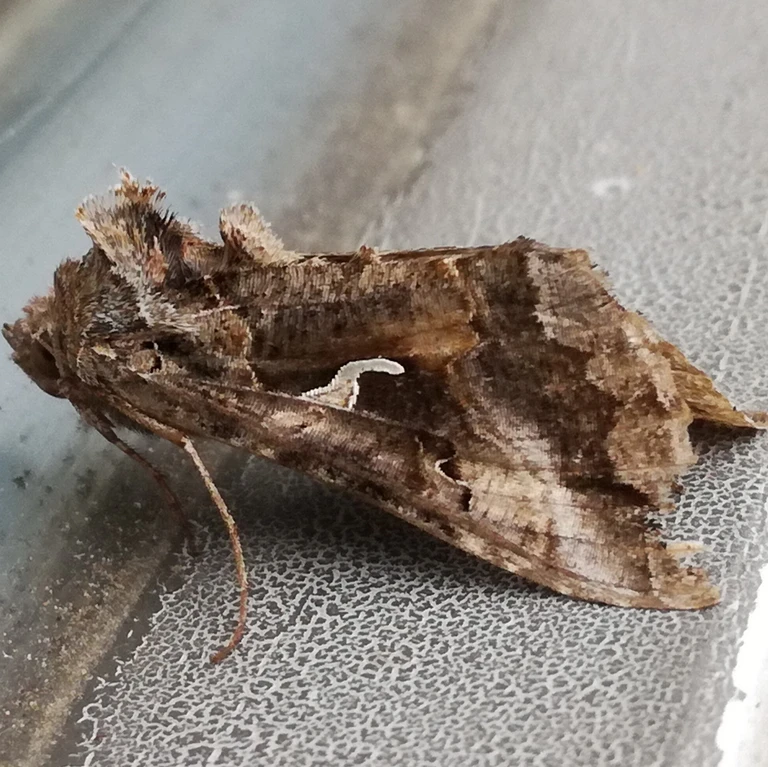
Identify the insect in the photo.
Autographa gamma
